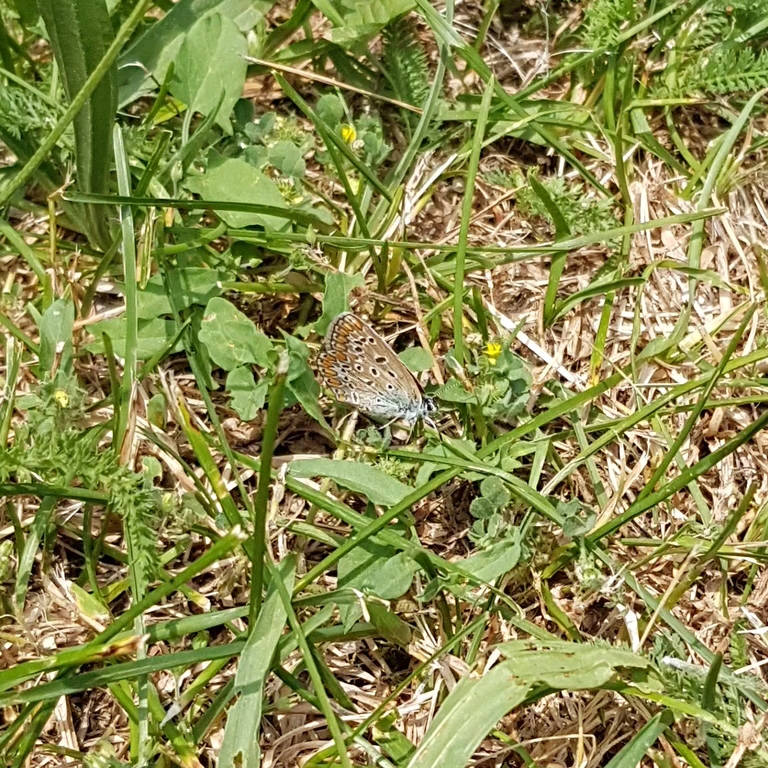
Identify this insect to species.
Polyommatus icarus
